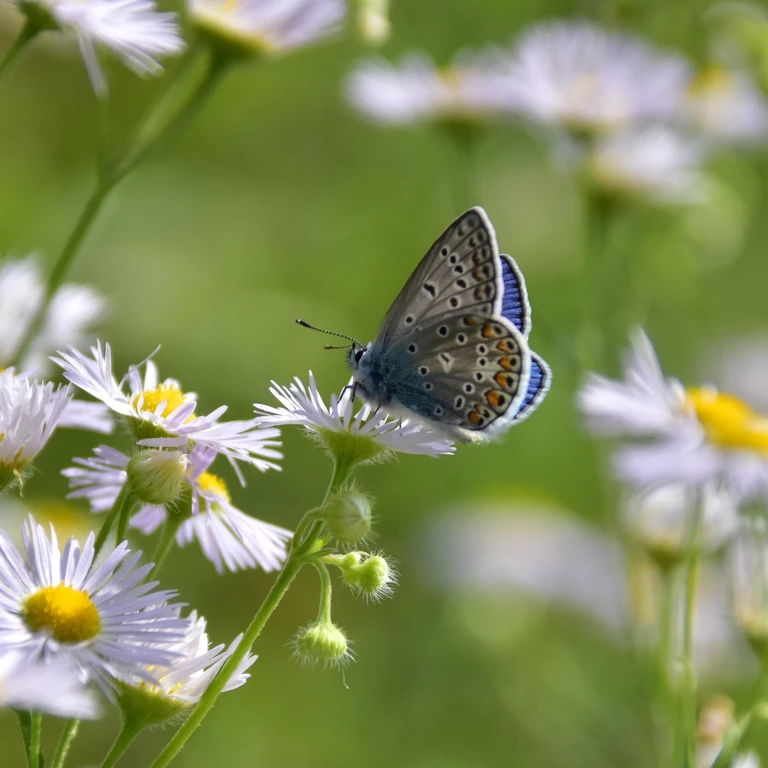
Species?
Polyommatus icarus
